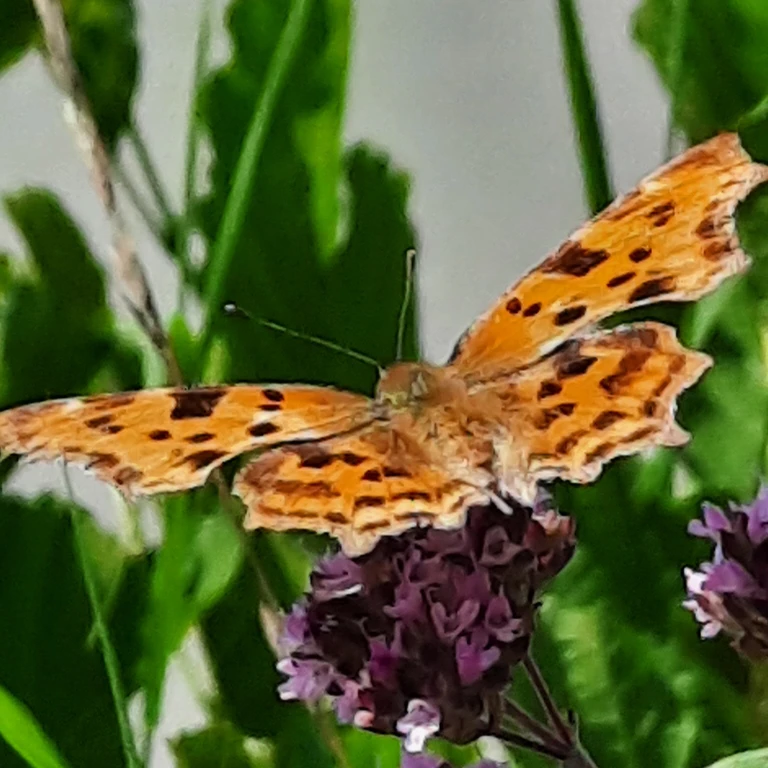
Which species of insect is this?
Polygonia c-album
